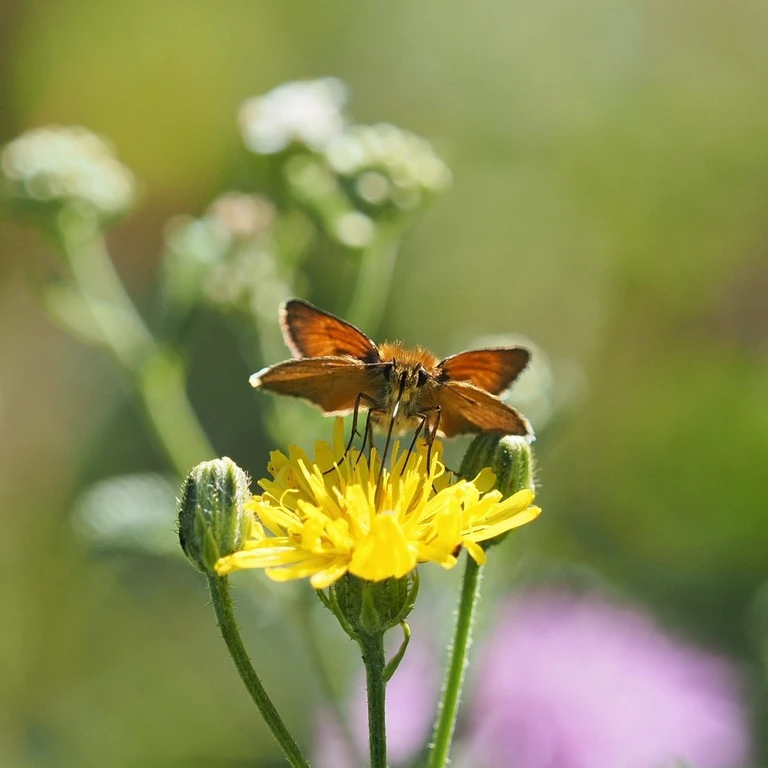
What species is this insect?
Thymelicus sylvestris
